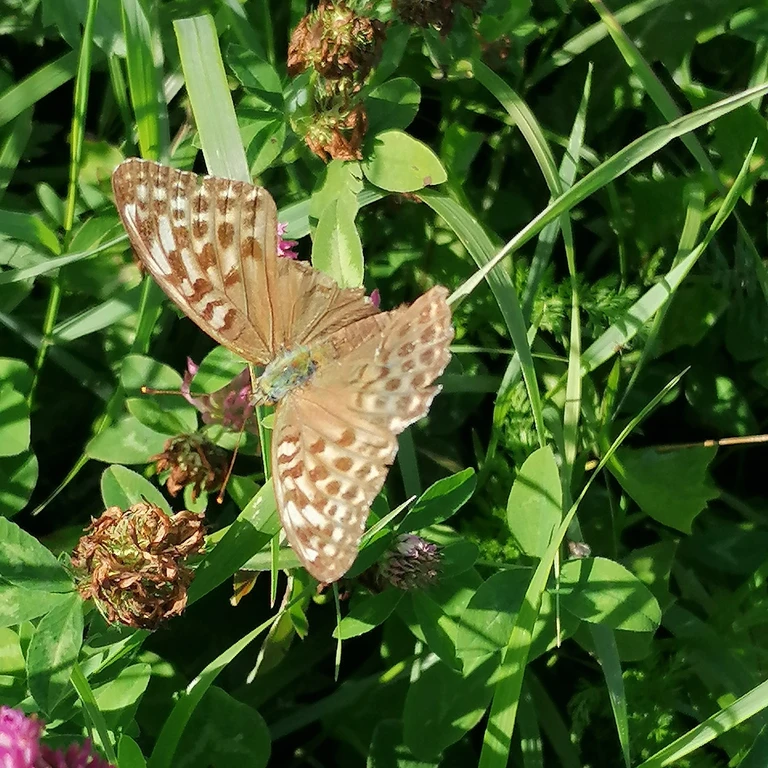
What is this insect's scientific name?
Argynnis paphia
